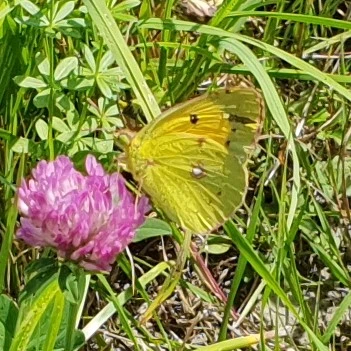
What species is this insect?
Colias croceus
